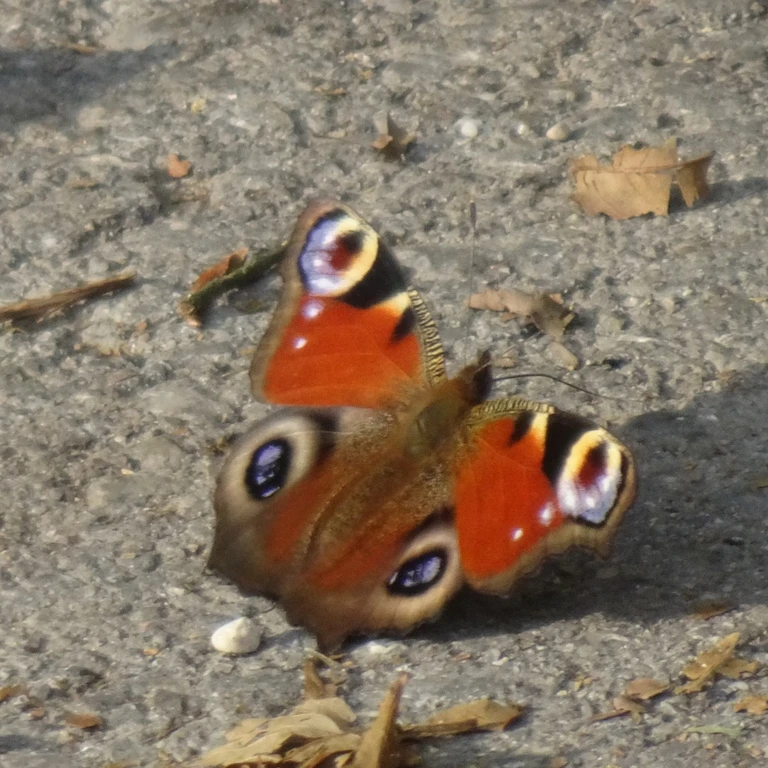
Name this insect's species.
Aglais io
